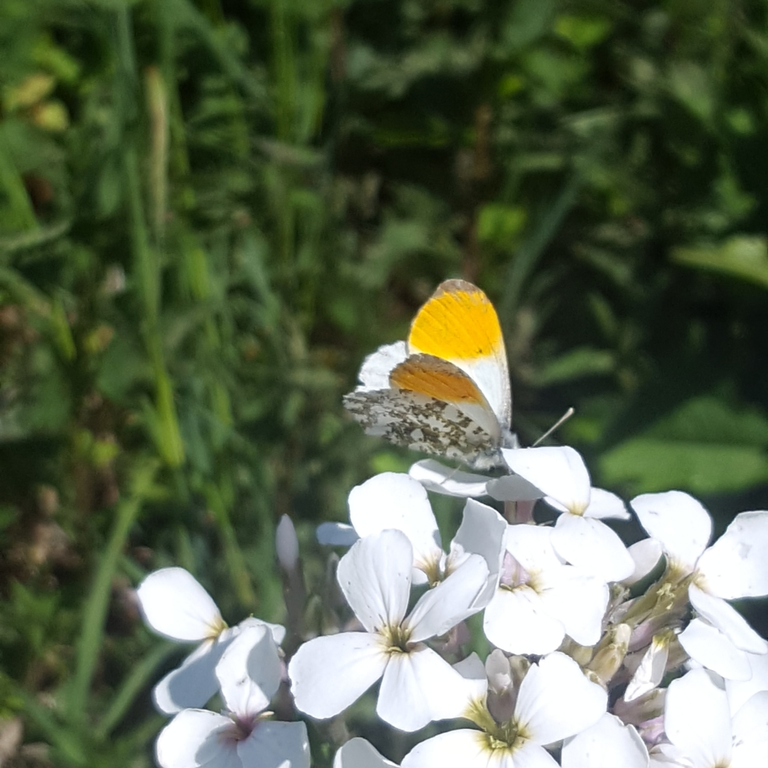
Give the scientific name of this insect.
Anthocharis cardamines
